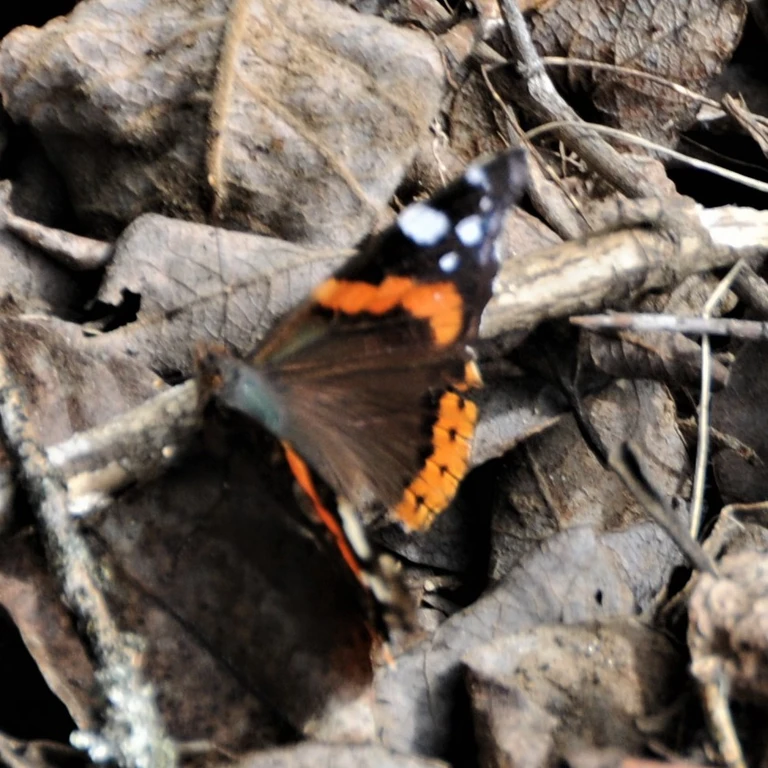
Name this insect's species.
Vanessa atalanta
